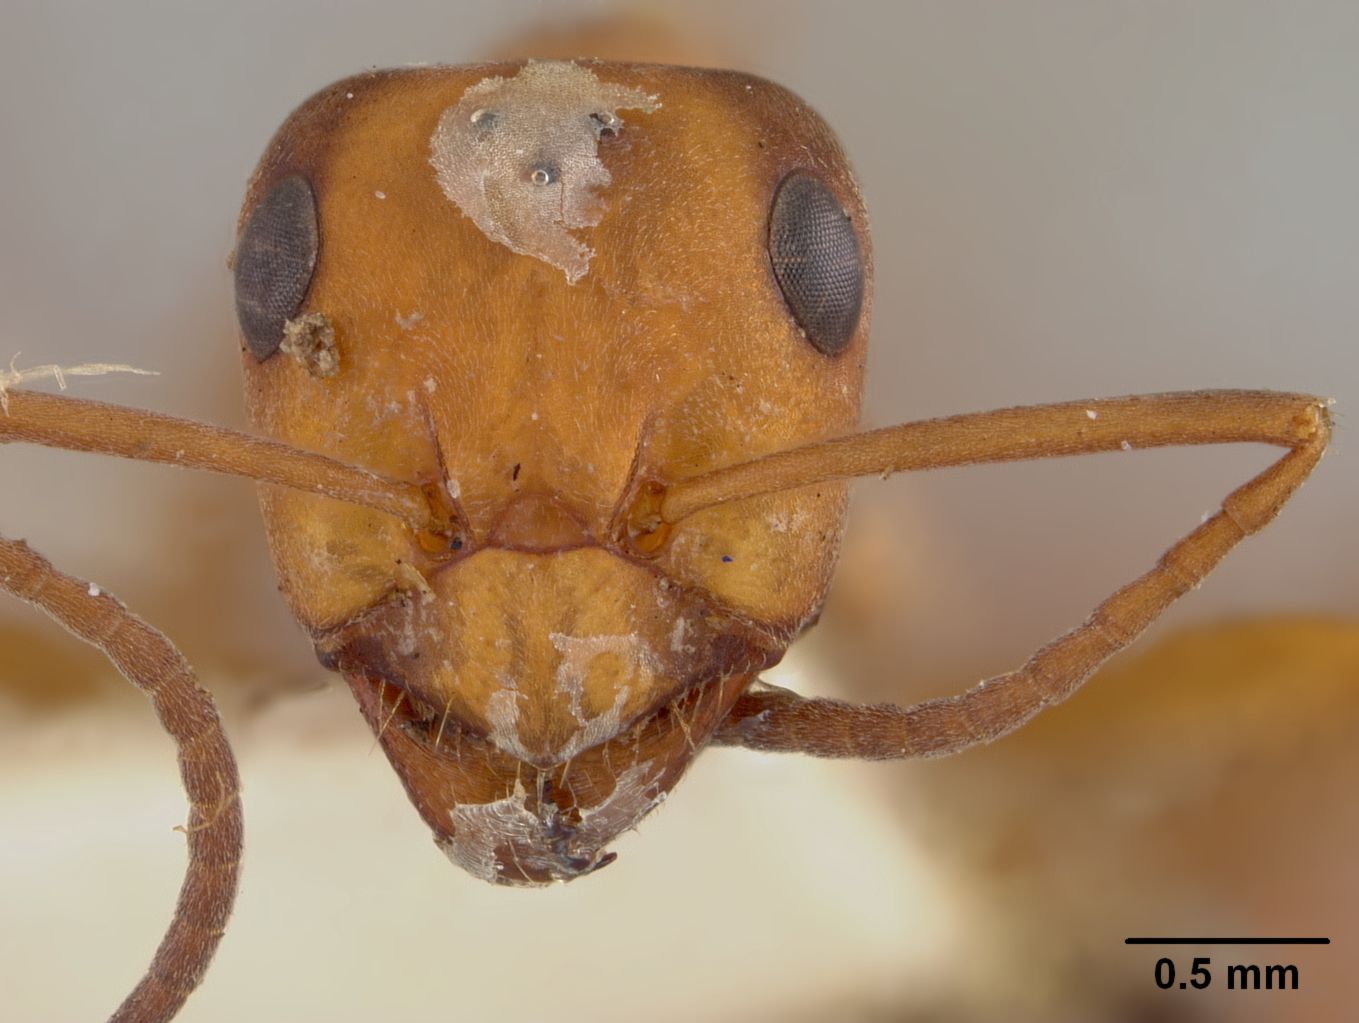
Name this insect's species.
Formica rufa
